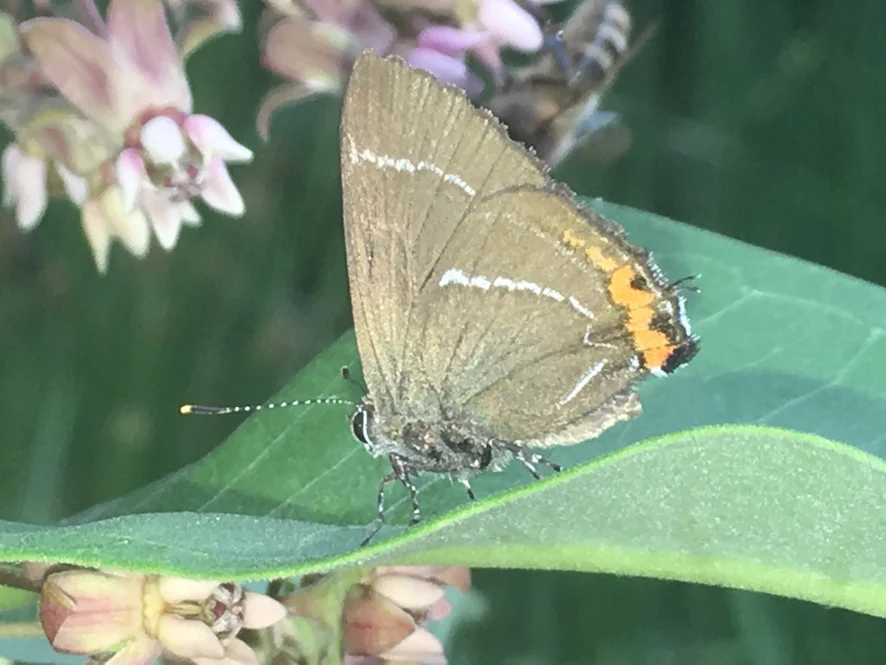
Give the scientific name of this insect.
Satyrium w-album
